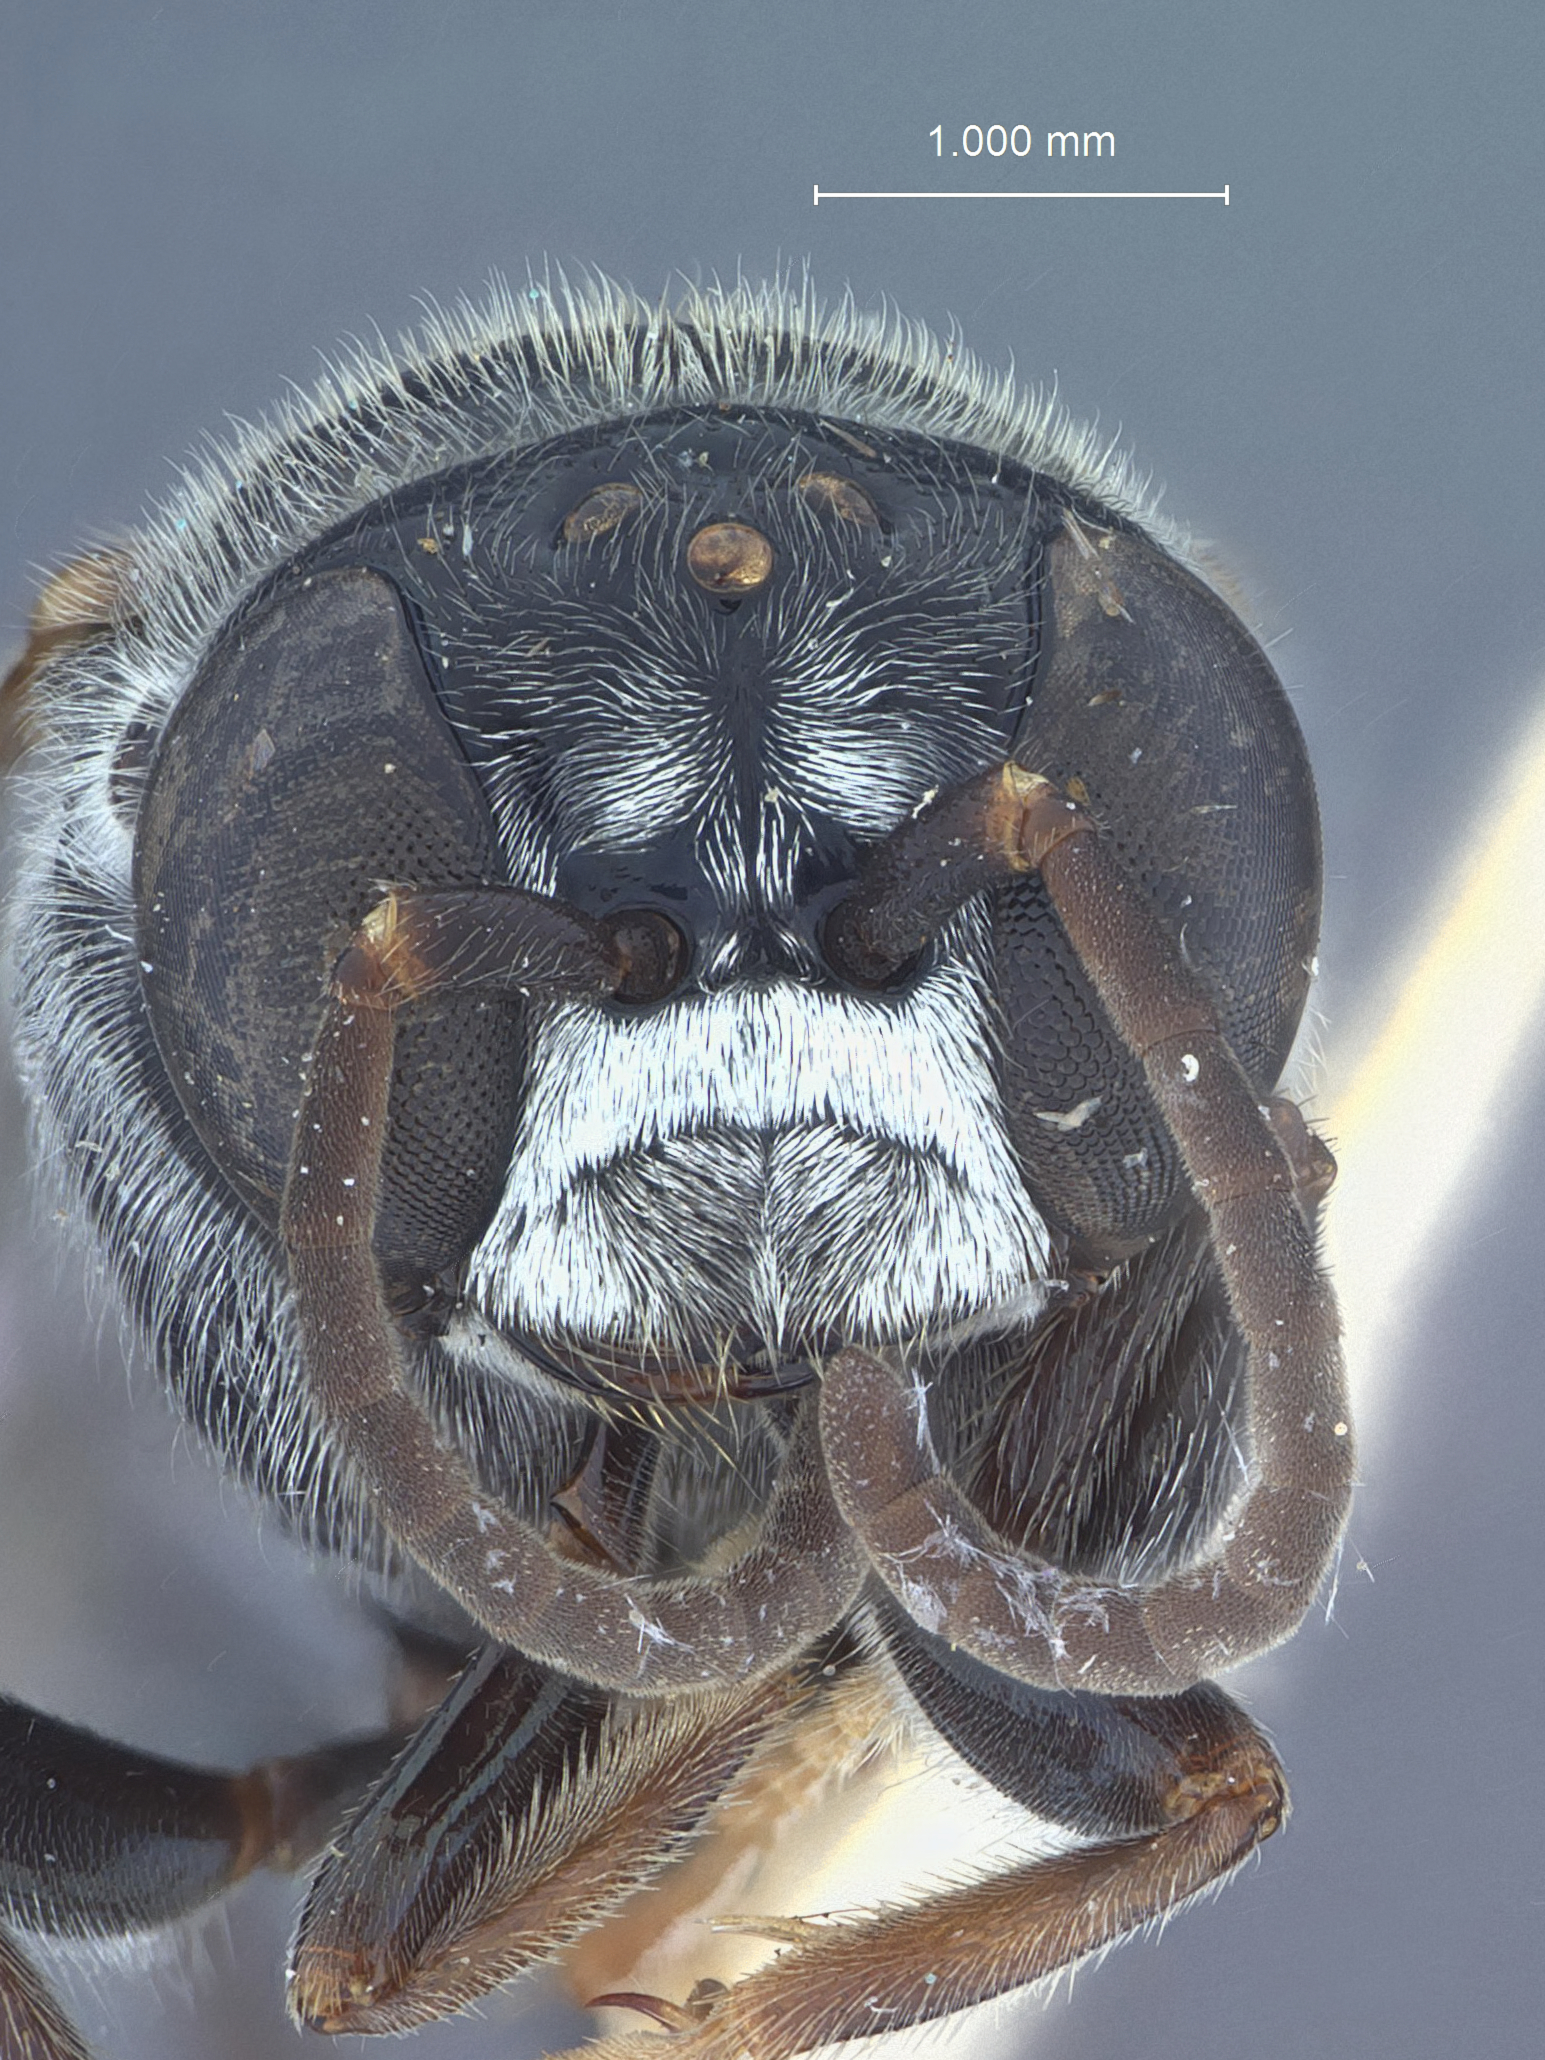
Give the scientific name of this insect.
Psen koreanus
